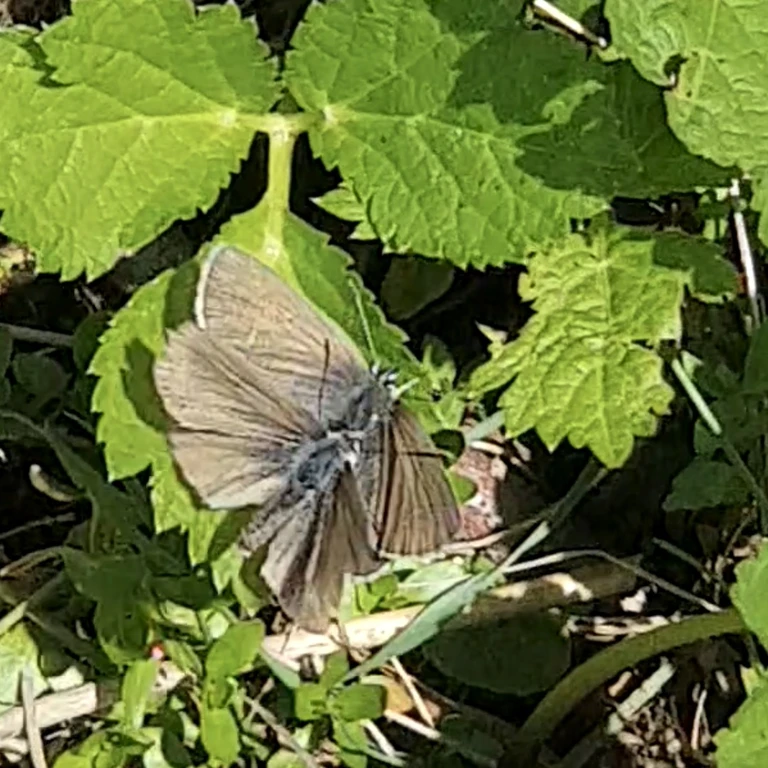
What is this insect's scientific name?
Eumedonia eumedon
